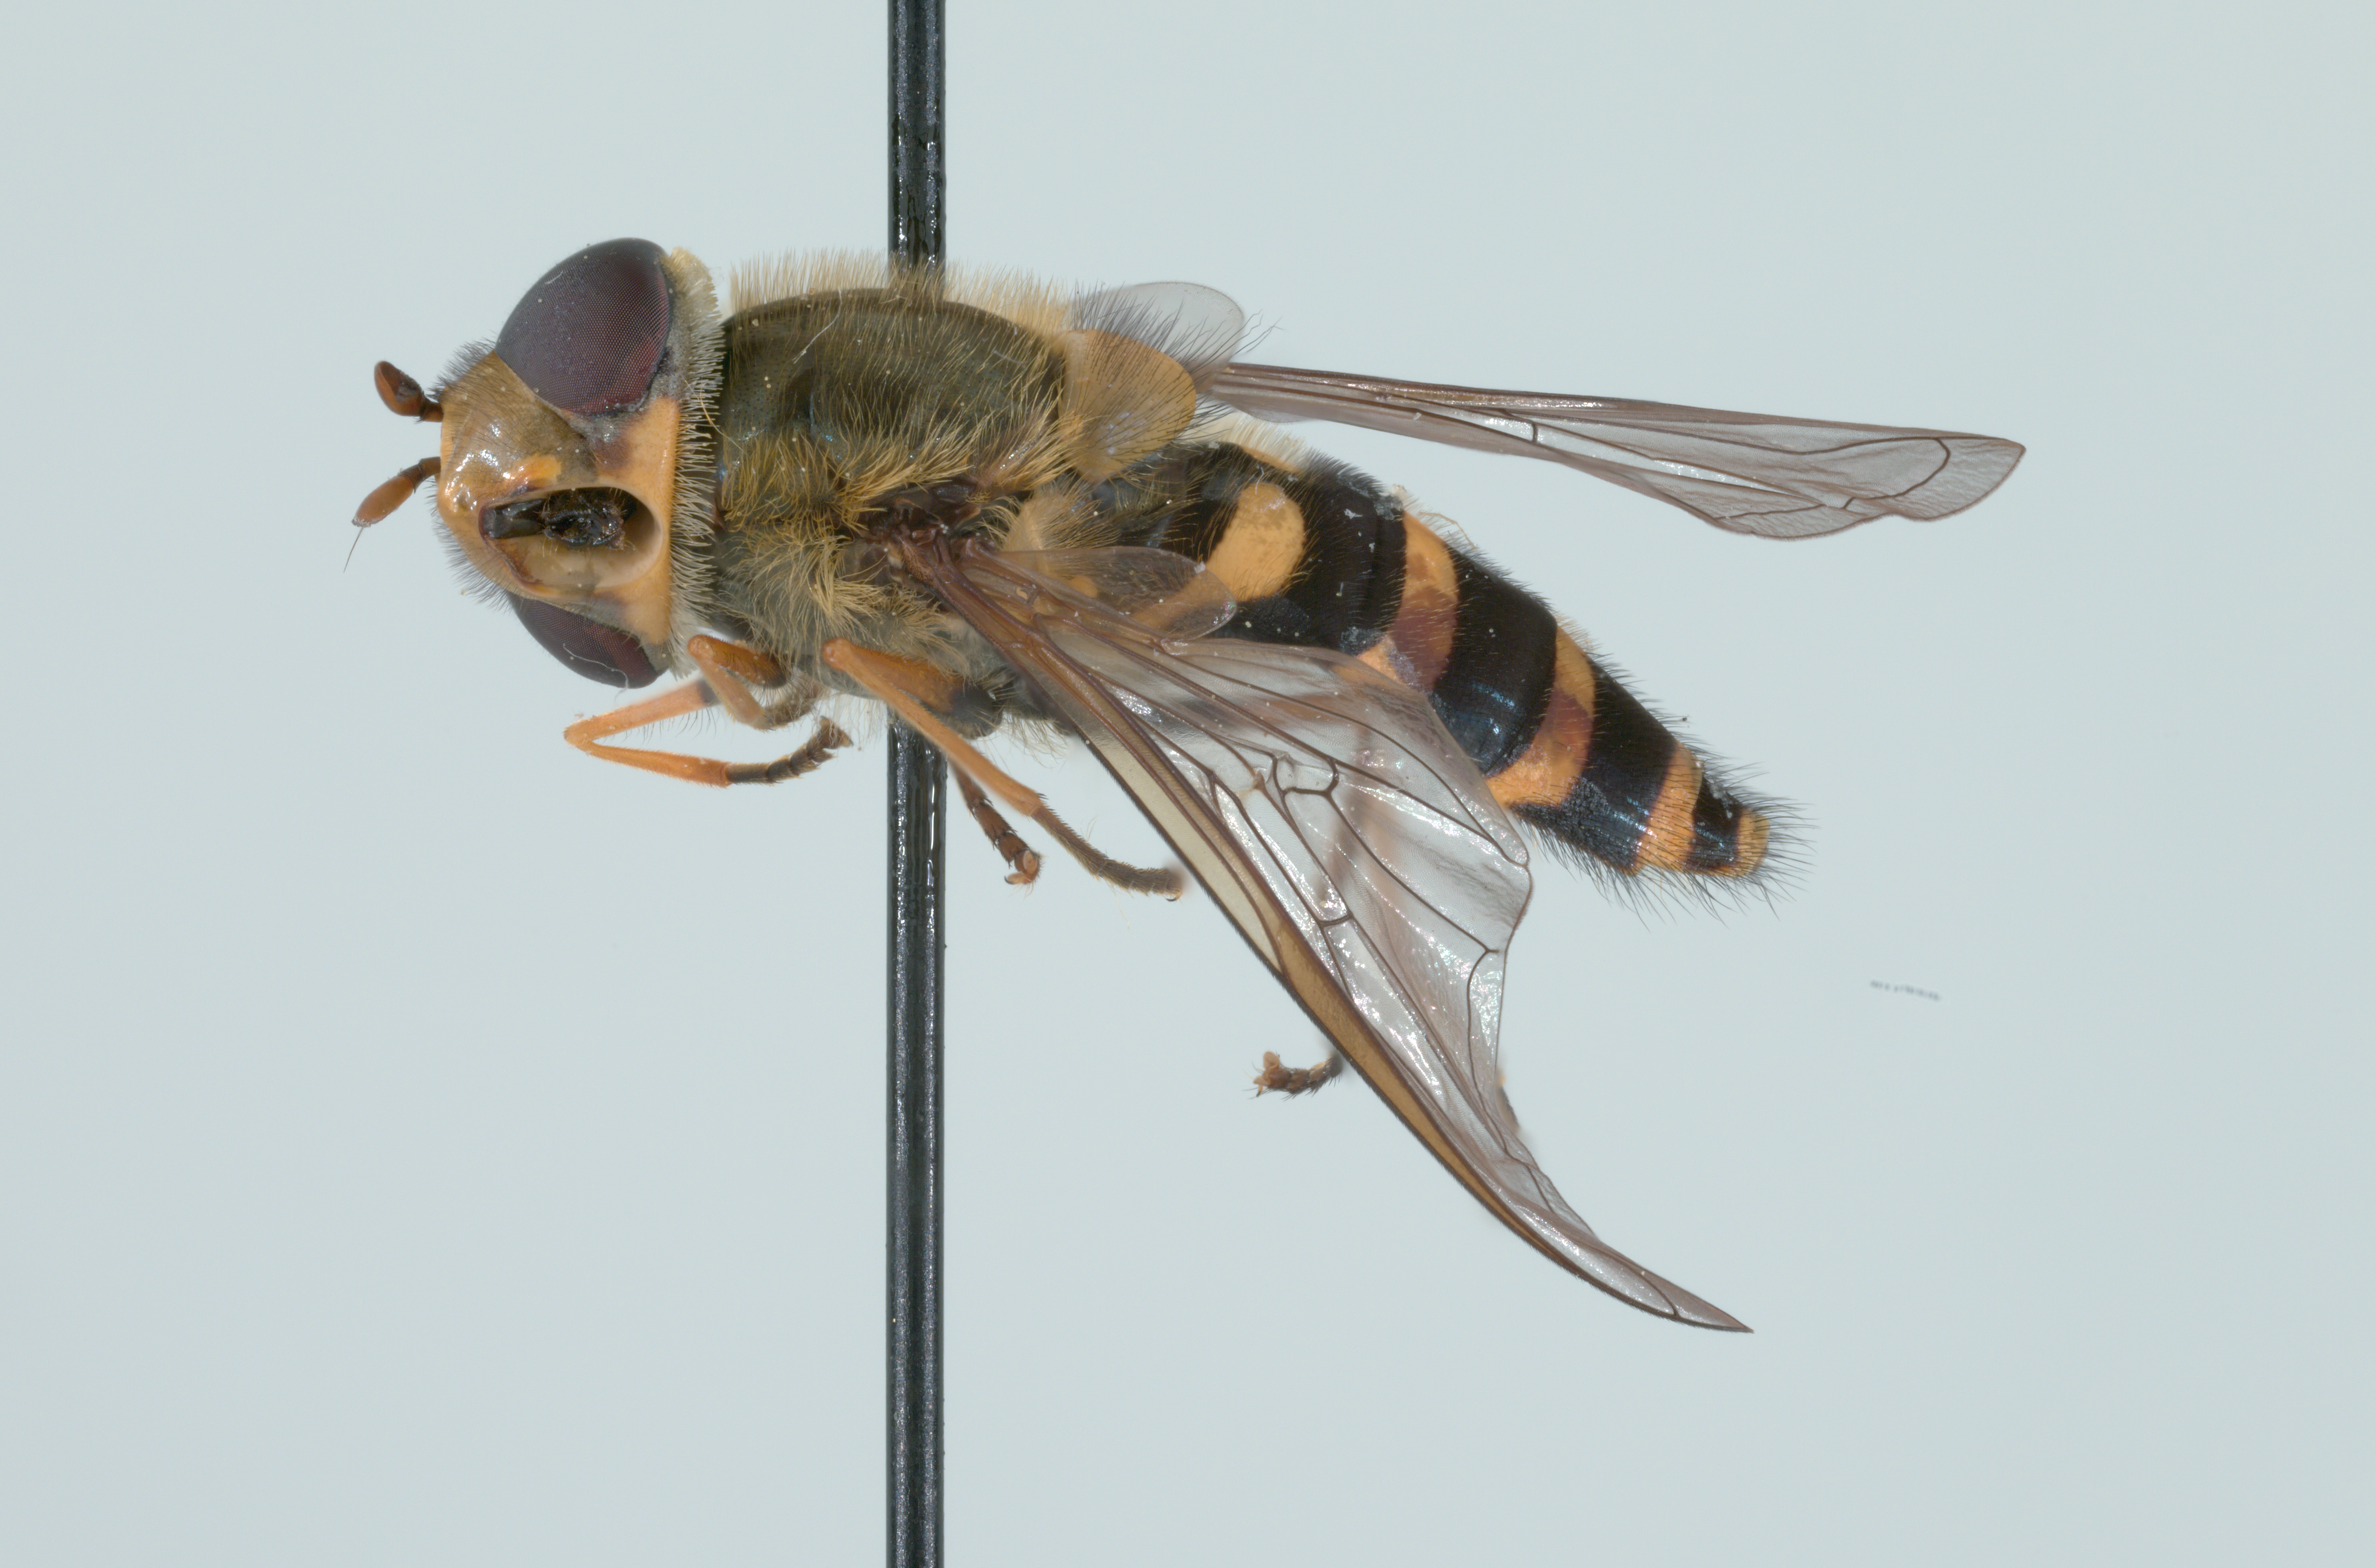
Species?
Syrphus torvus
